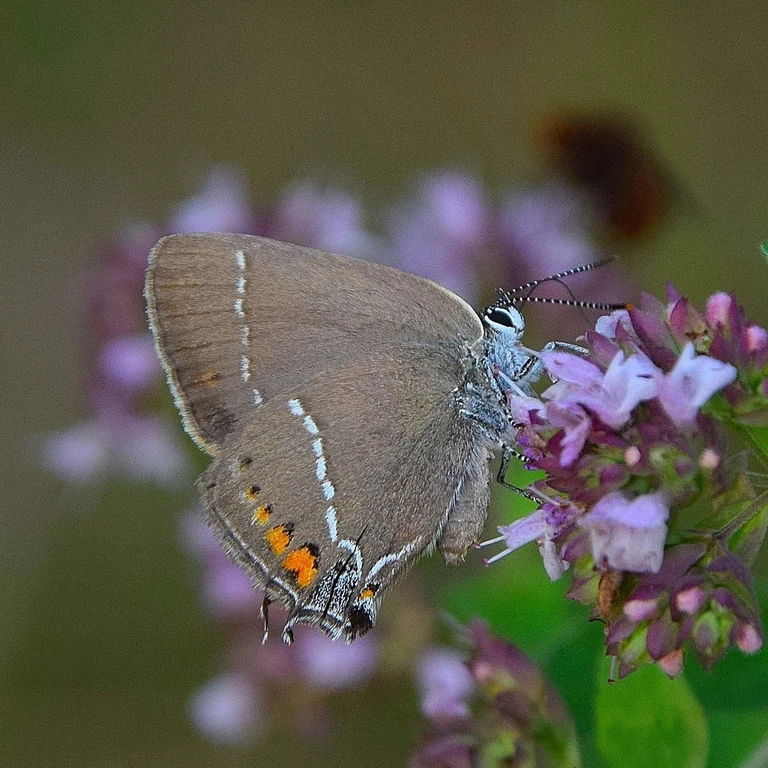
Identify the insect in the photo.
Satyrium spini (also Tuttiola spini)
